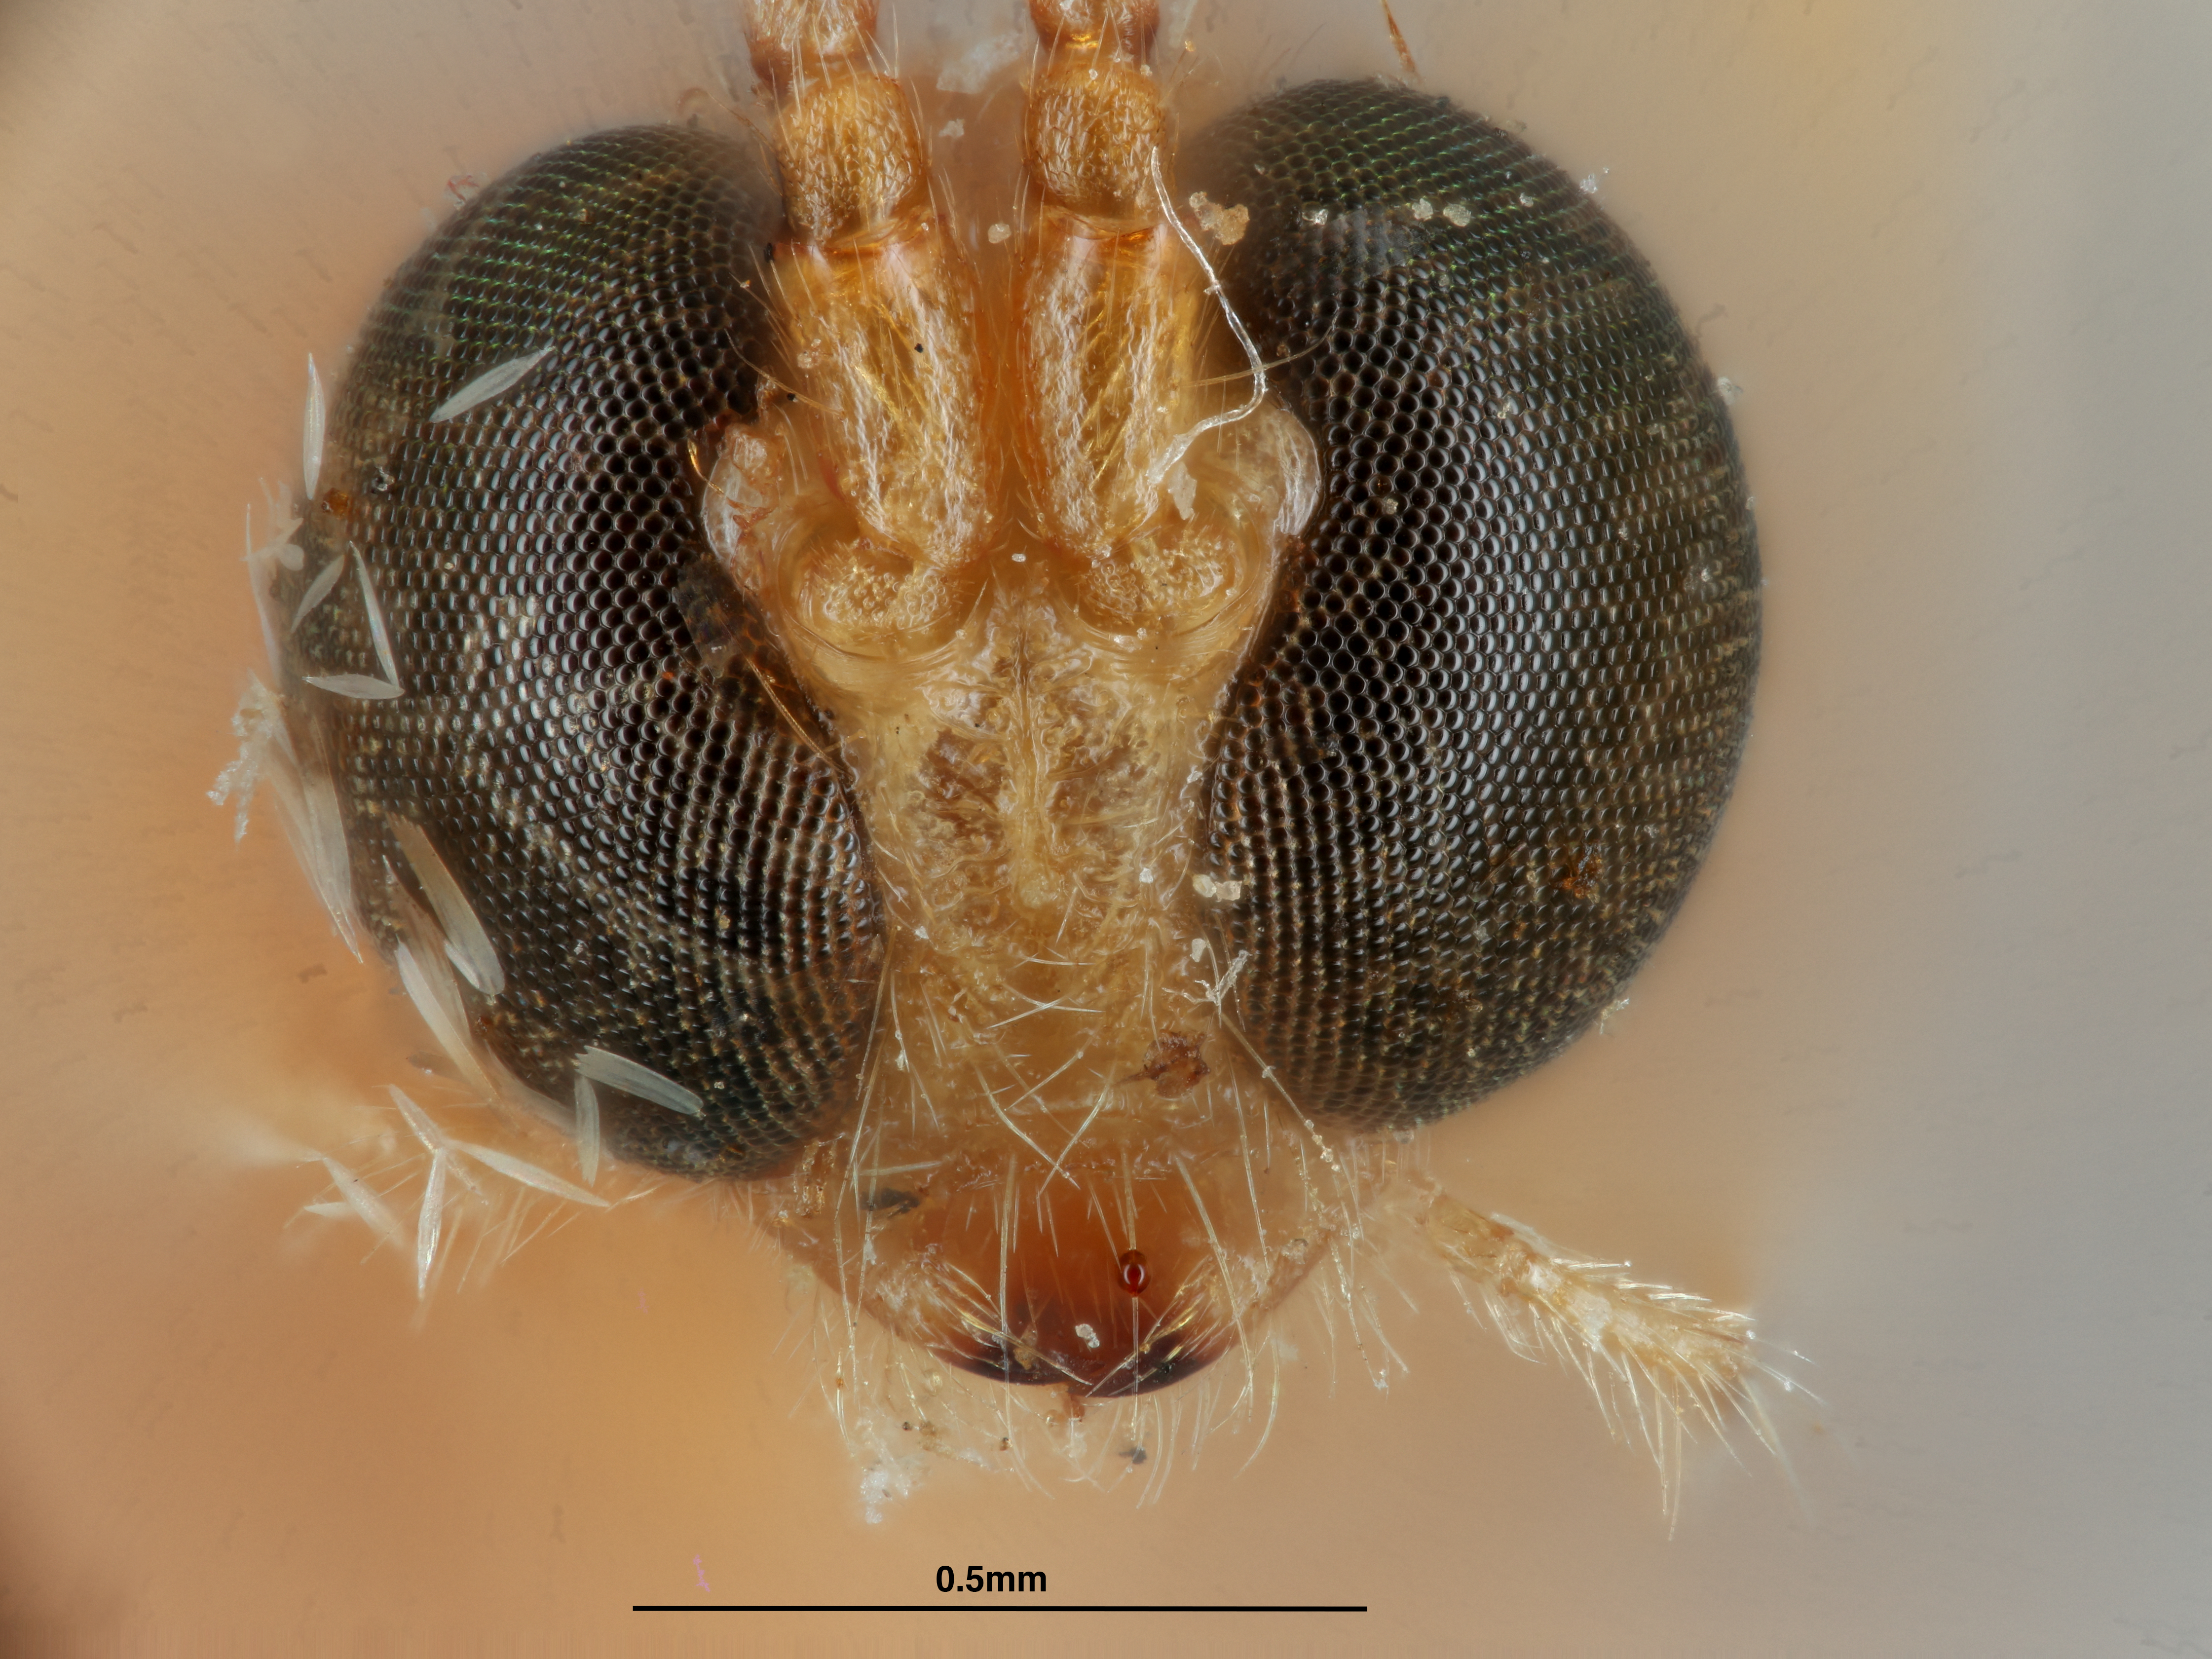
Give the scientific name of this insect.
Aphrastobracon philippinensis
